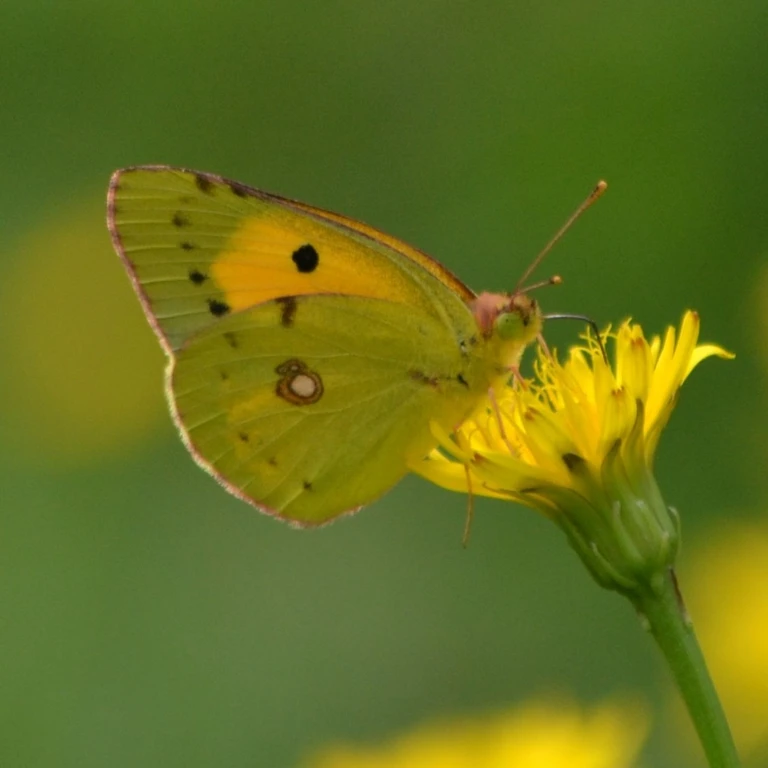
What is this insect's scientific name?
Colias croceus
